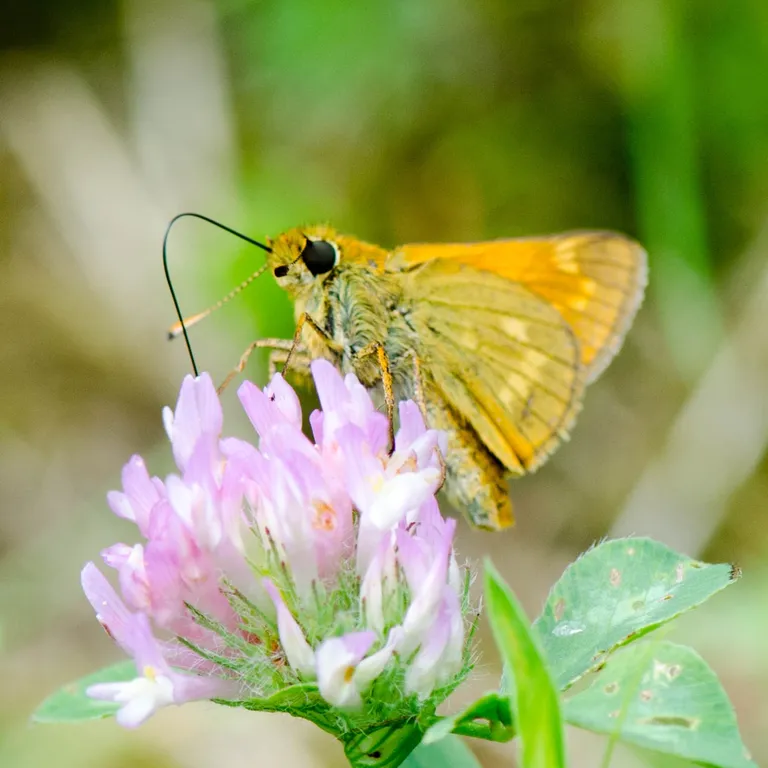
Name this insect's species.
Ochlodes sylvanus (also Ochlodes venata)
